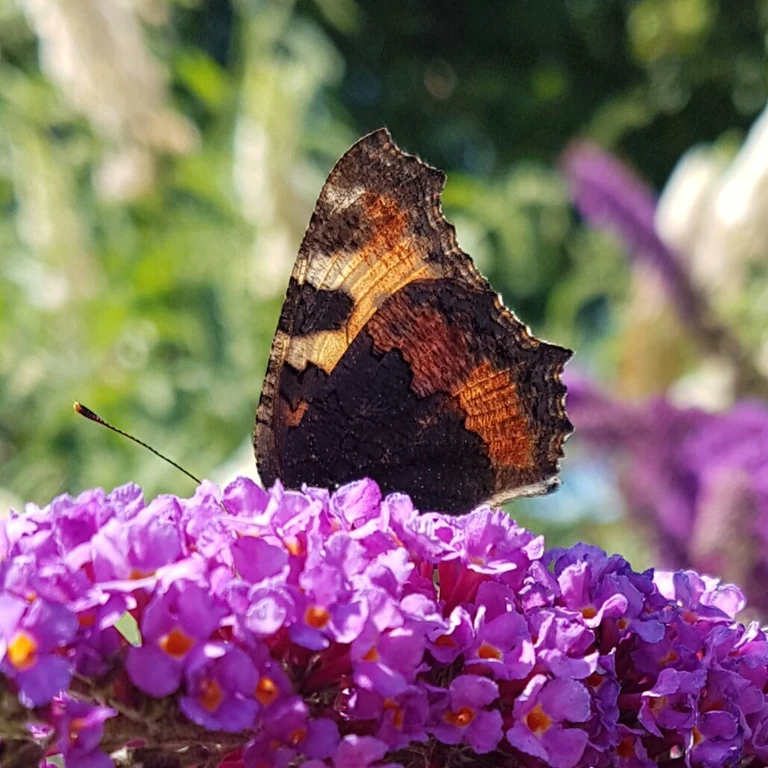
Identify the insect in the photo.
Aglais urticae
